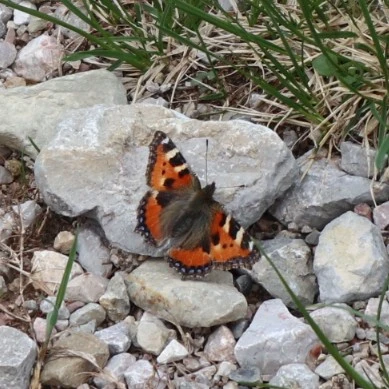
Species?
Aglais urticae
